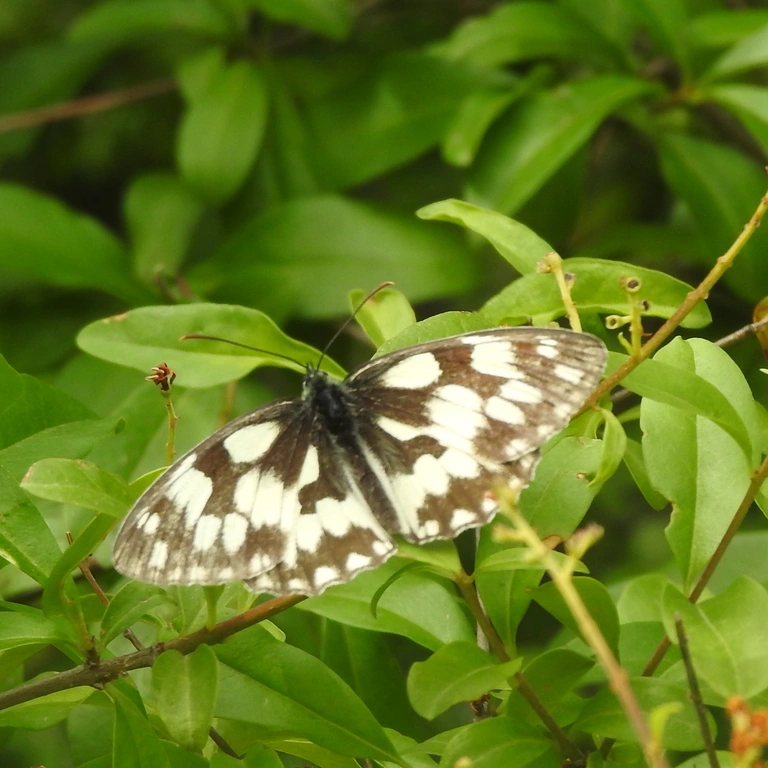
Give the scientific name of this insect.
Melanargia galathea
